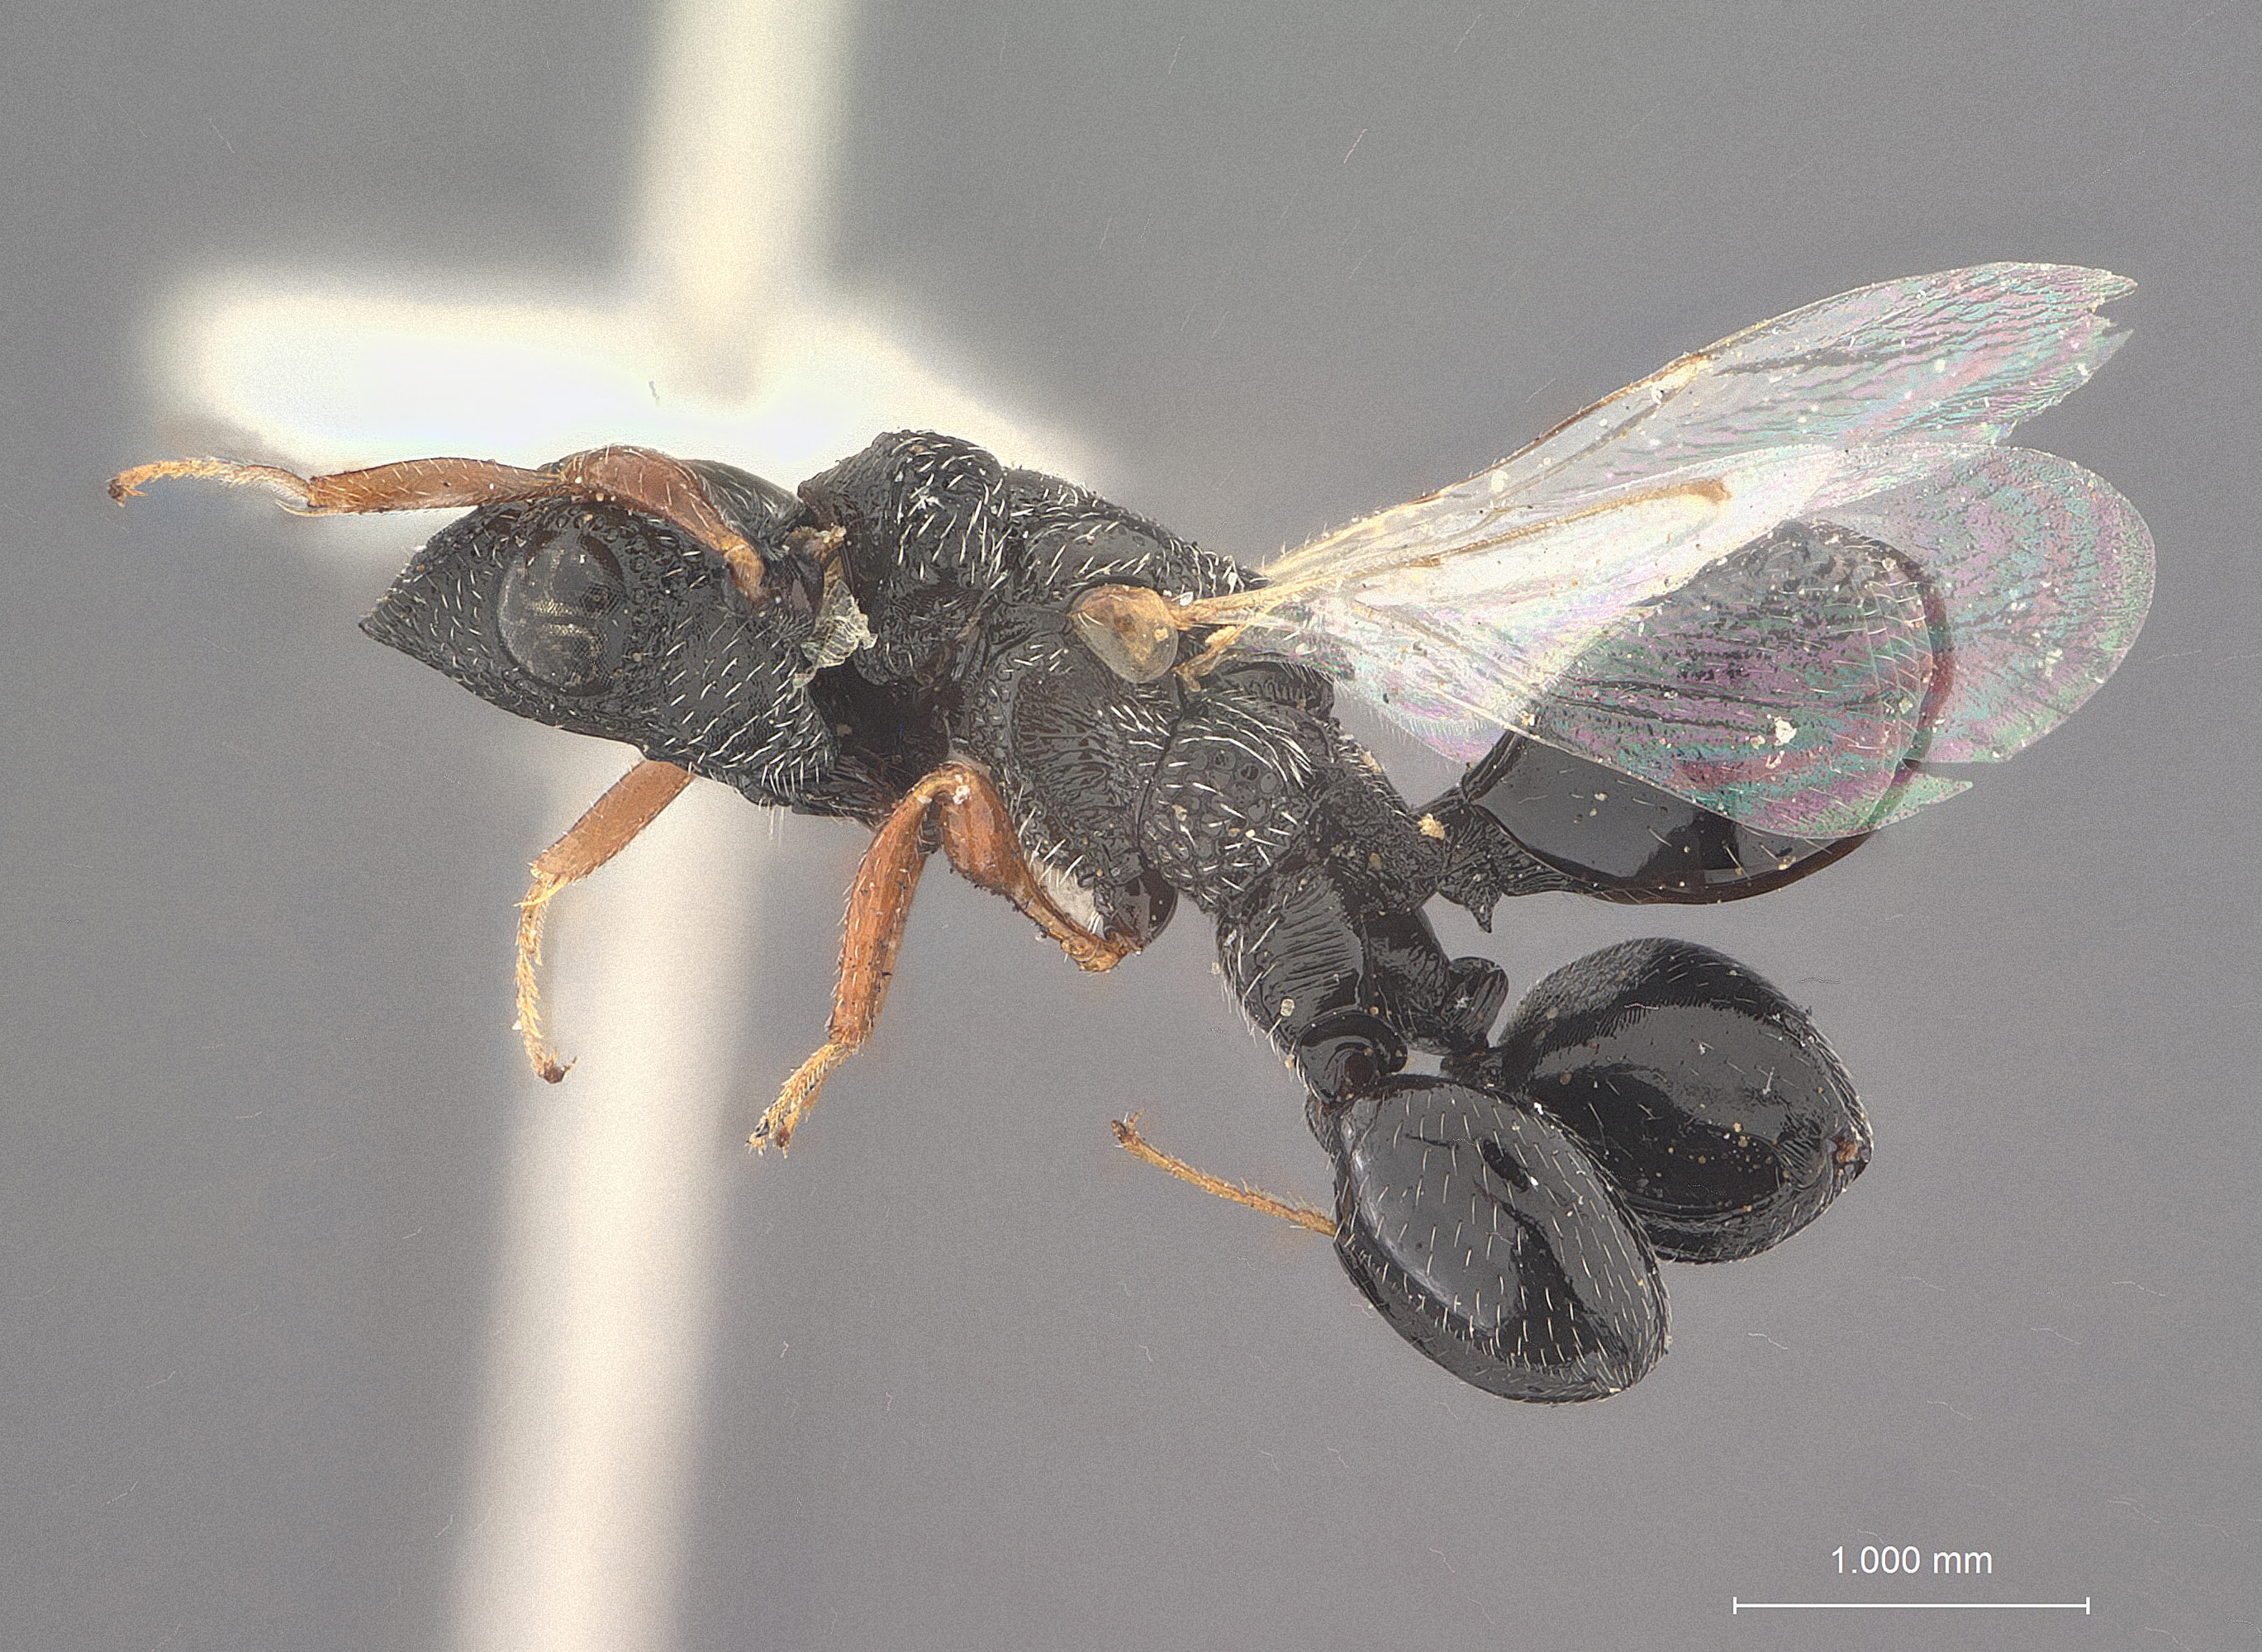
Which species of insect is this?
Dirhinus lucilliae
